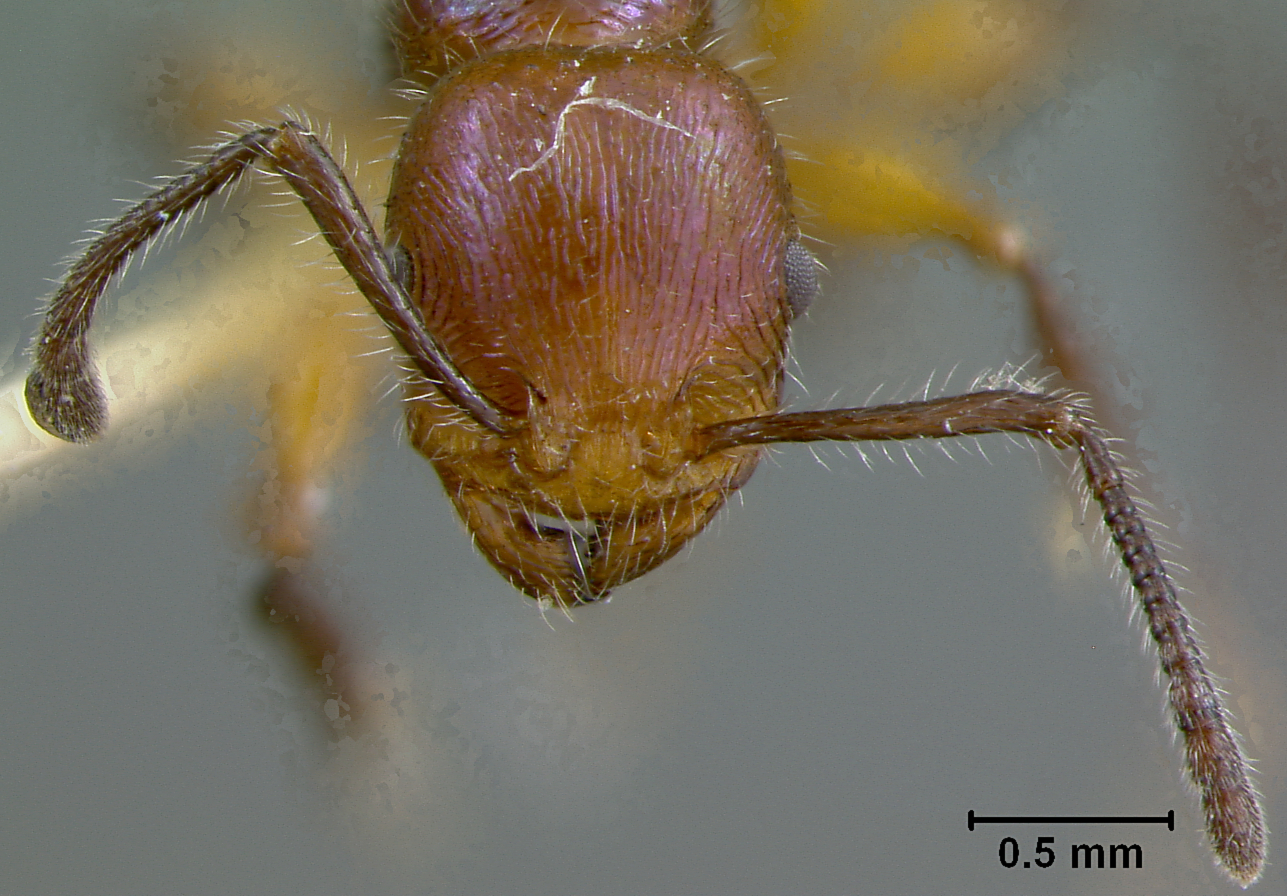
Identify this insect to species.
Macromischa darlingtoni
